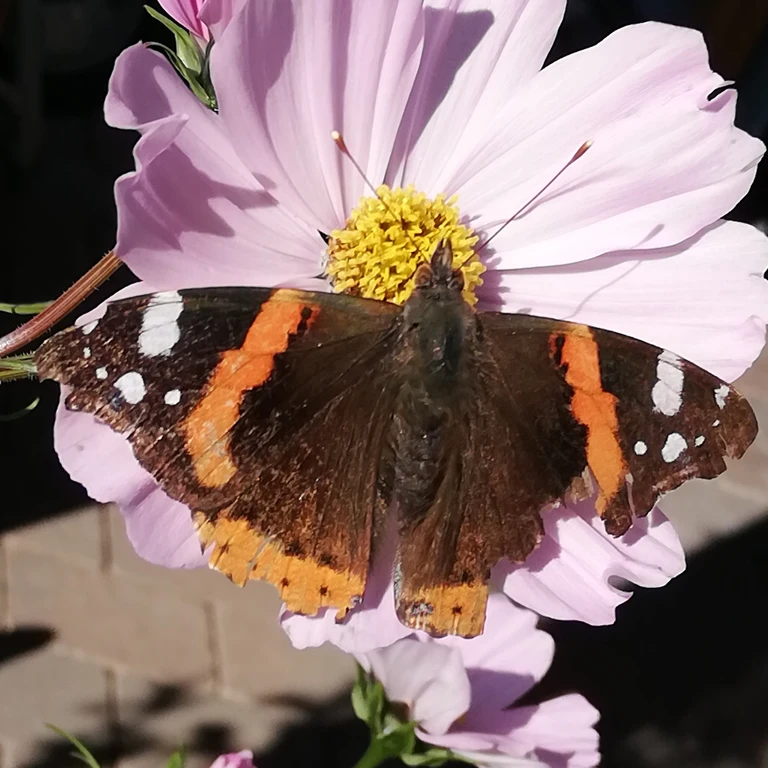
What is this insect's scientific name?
Vanessa atalanta
